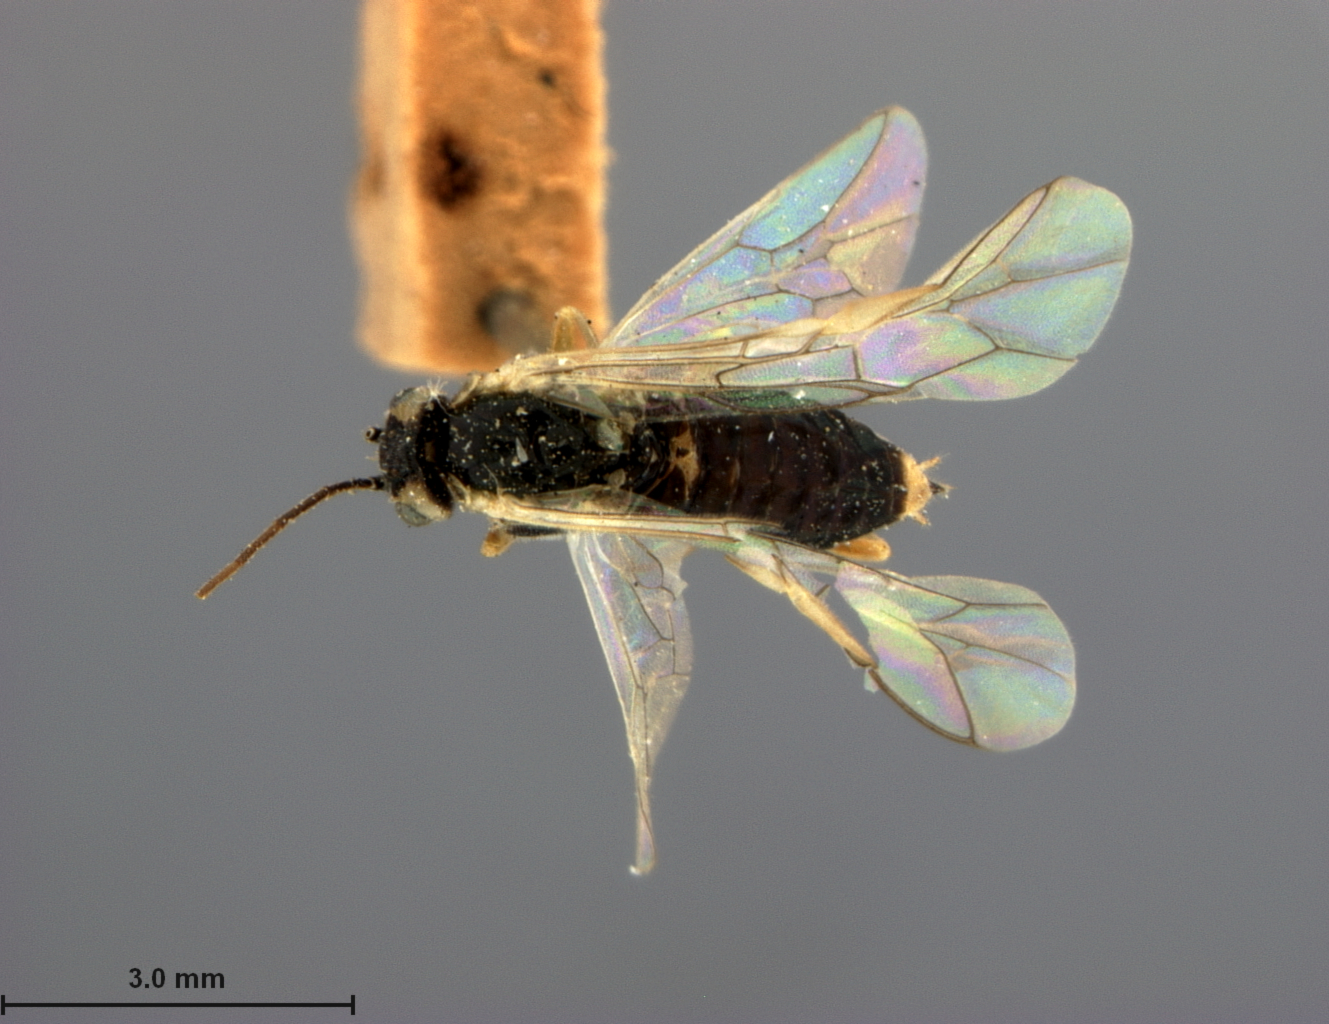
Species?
Pontania glinka
